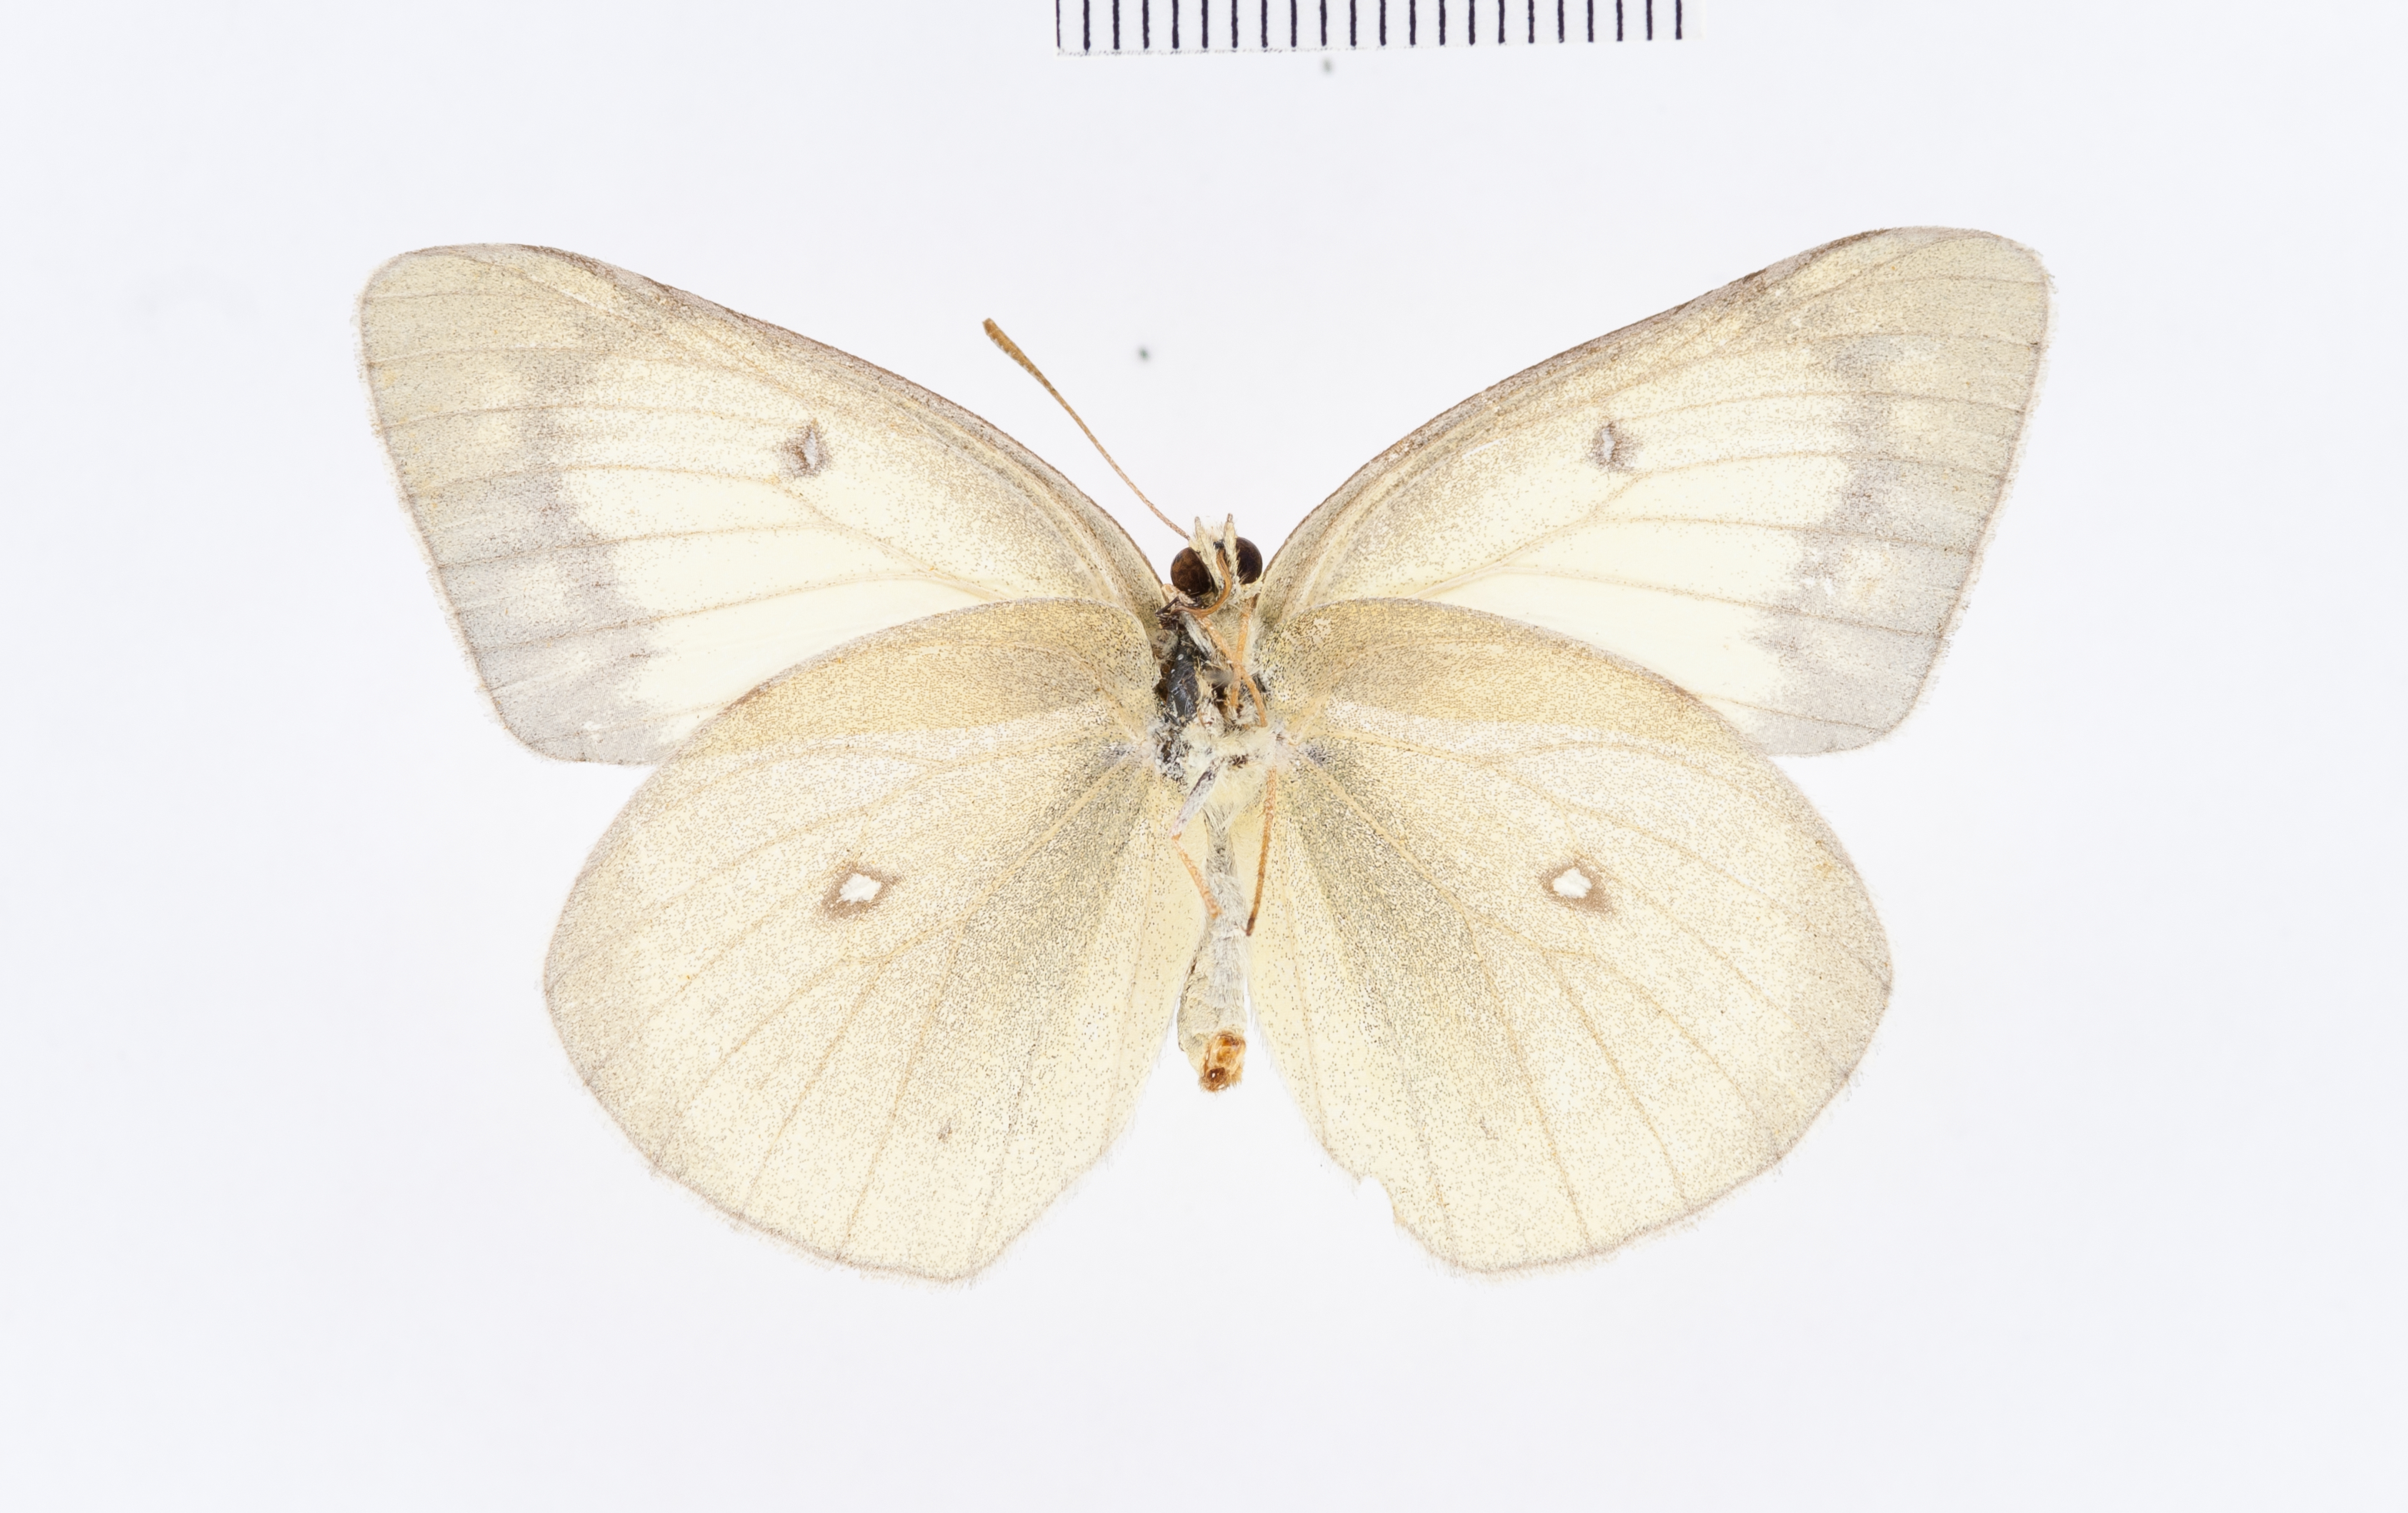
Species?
Eurymus occidentalis
